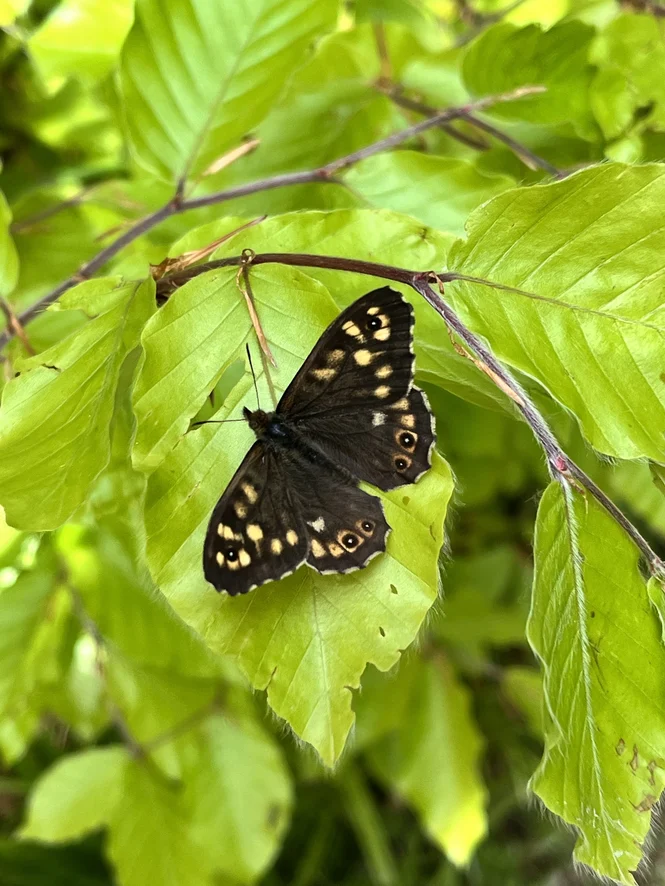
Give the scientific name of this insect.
Pararge aegeria
